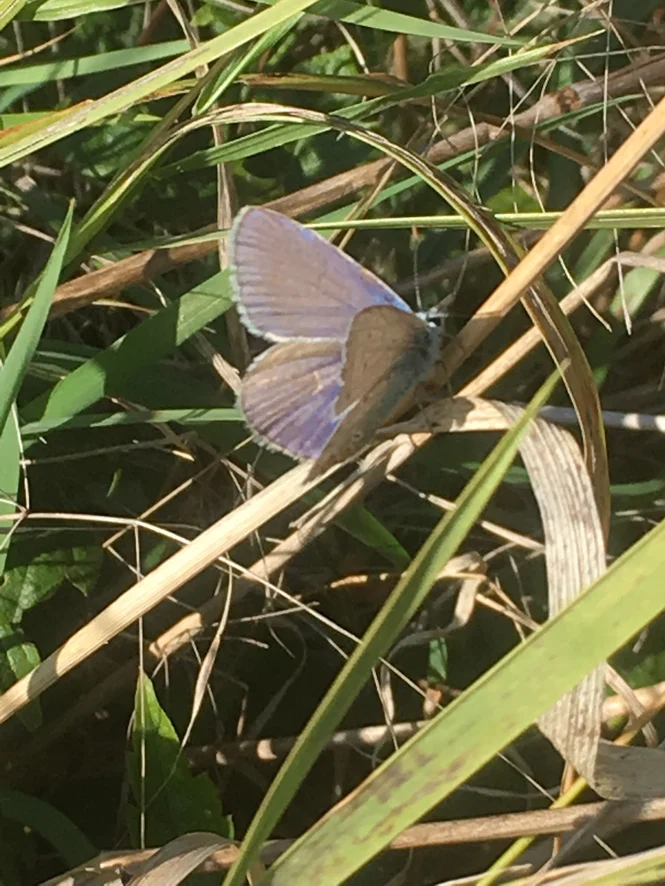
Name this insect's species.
Polyommatus icarus
